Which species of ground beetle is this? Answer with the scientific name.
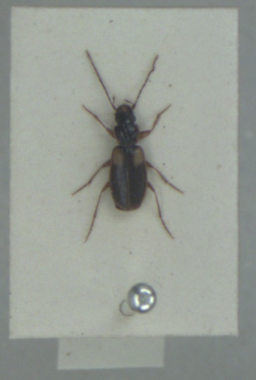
Badister sodalis
